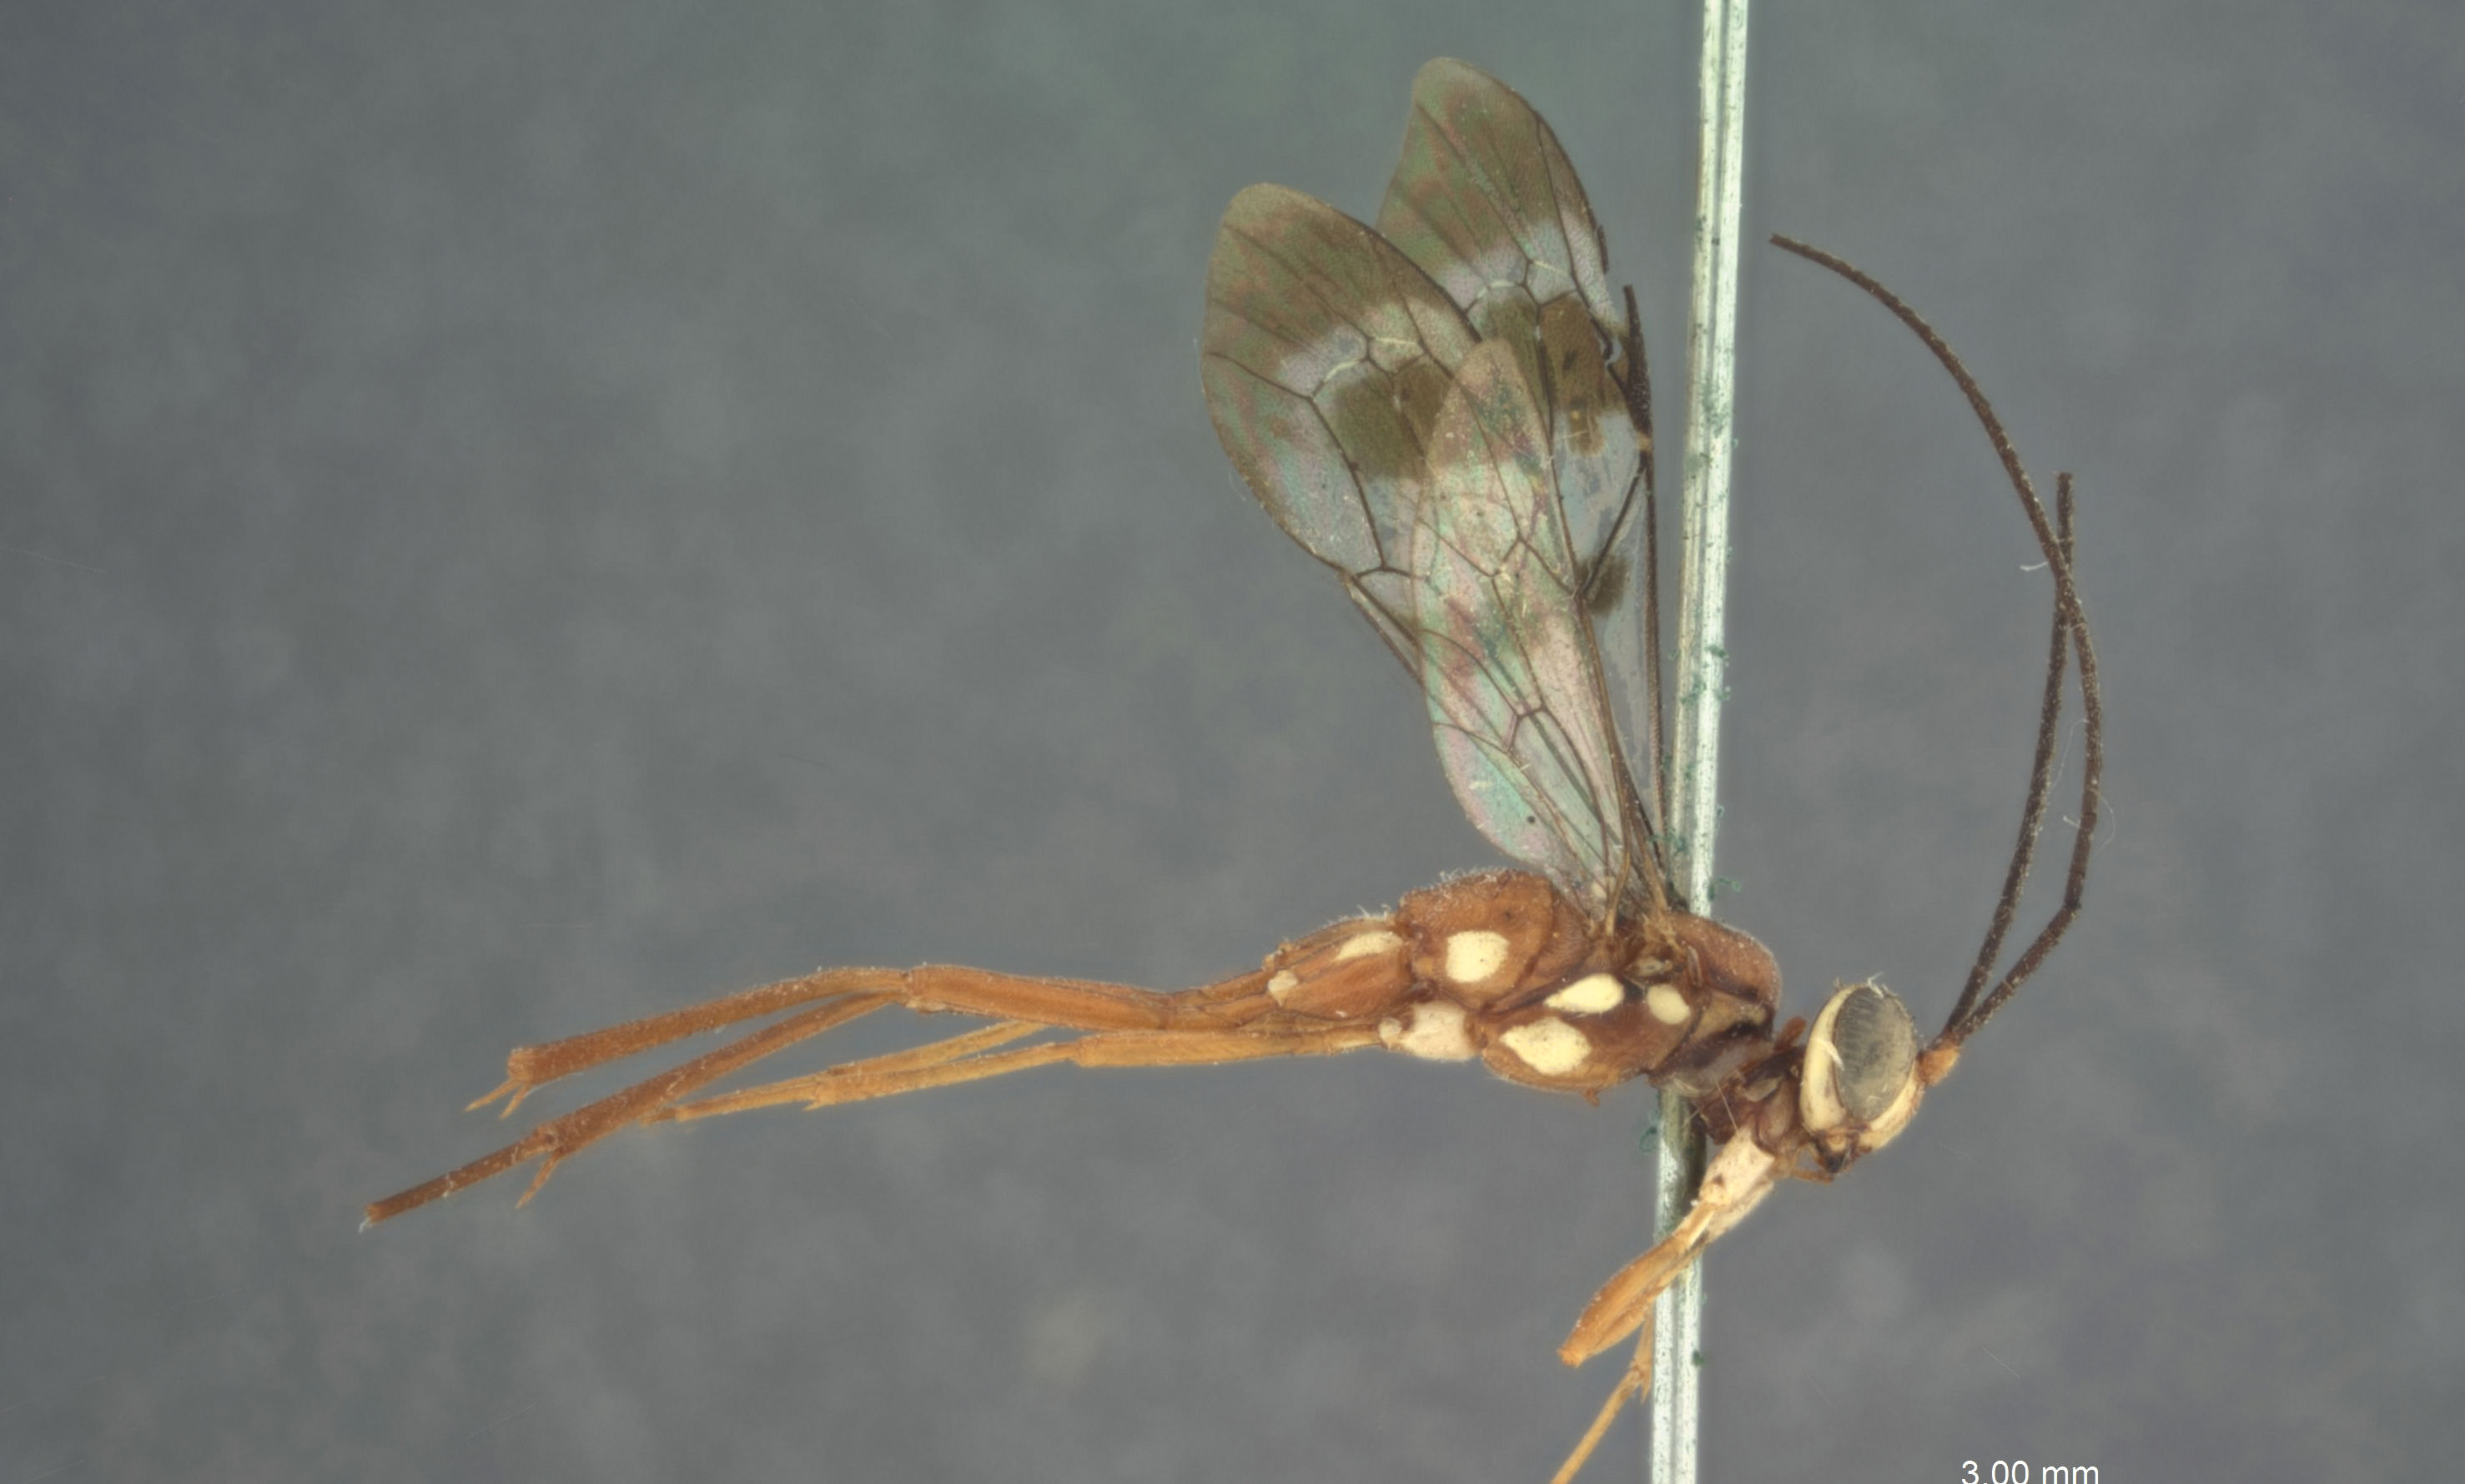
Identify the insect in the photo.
Nesolinoceras espini
